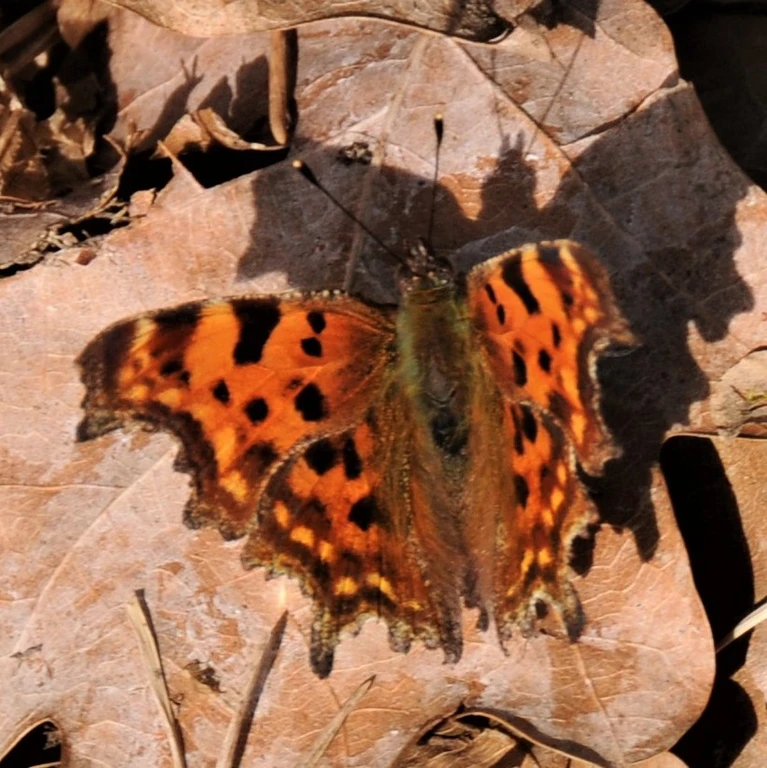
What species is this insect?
Polygonia c-album
